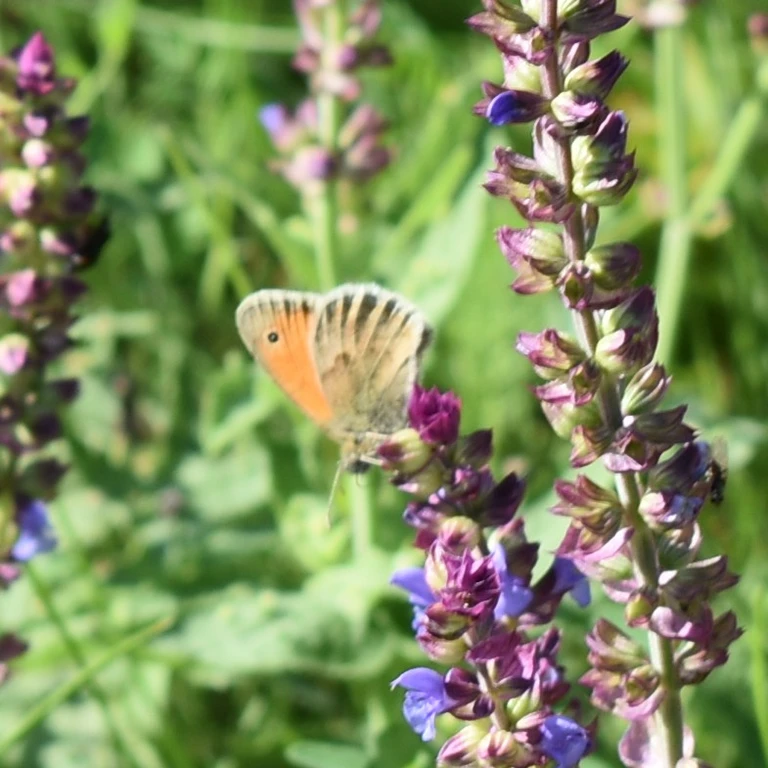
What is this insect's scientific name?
Coenonympha pamphilus
